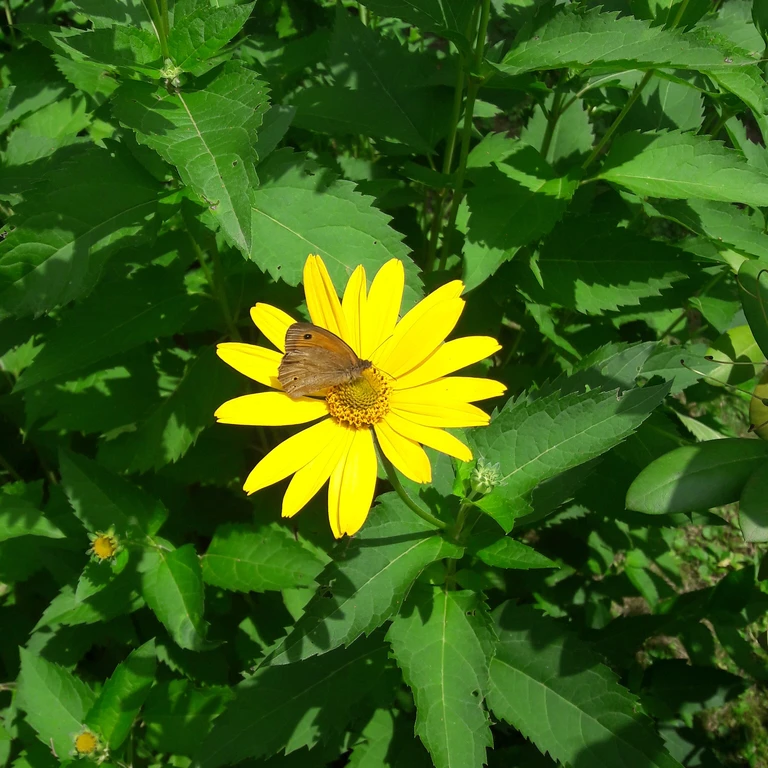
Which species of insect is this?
Maniola jurtina
